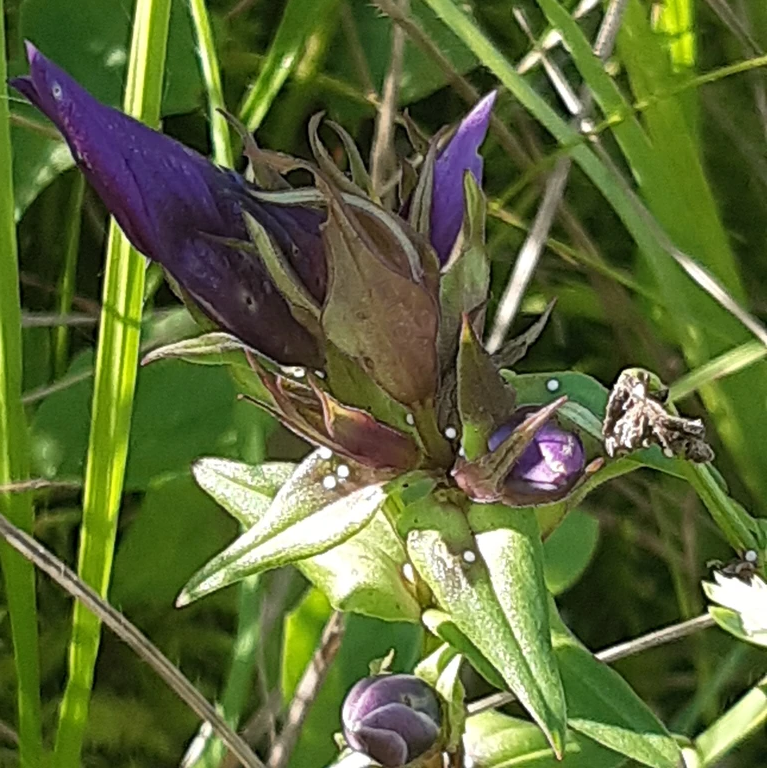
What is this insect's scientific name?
Phengaris alcon/rebeli
